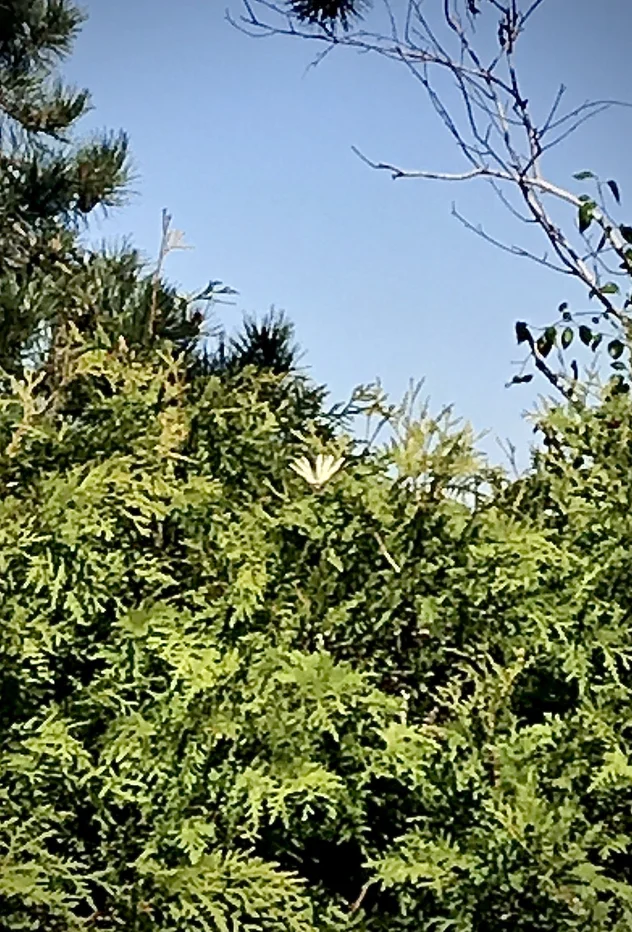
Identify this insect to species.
Iphiclides podalirius
